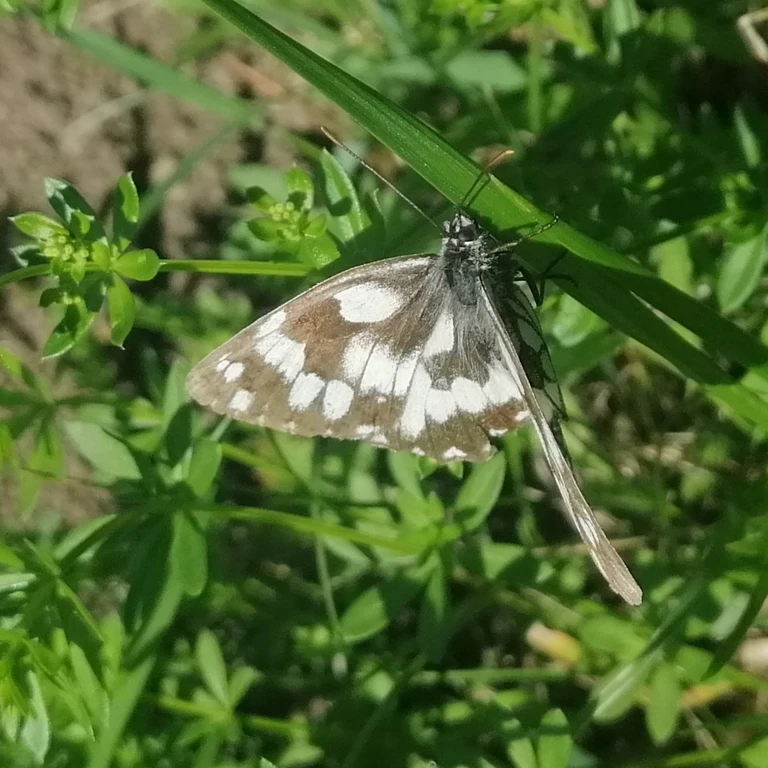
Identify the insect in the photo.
Melanargia galathea
